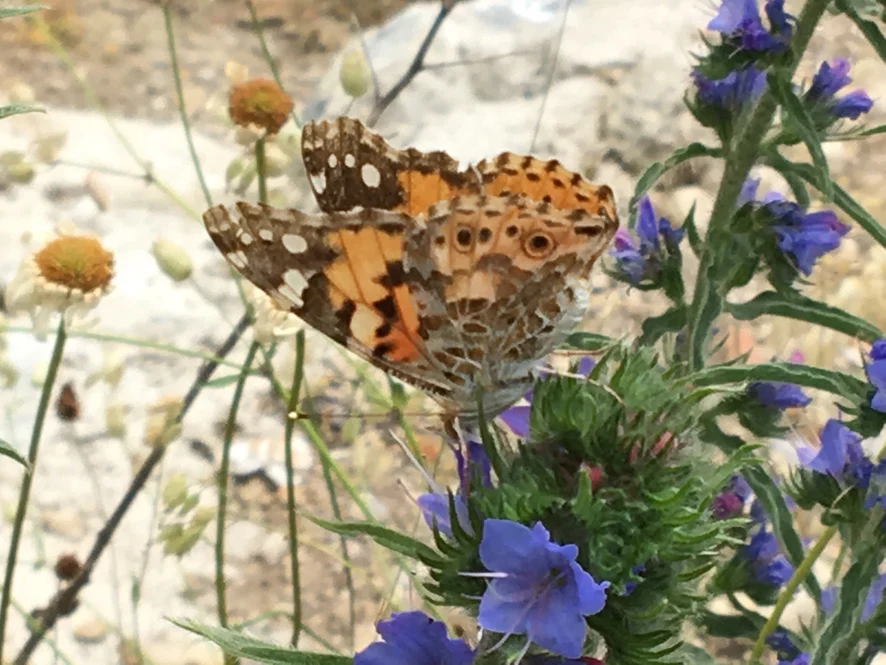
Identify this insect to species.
Vanessa cardui
